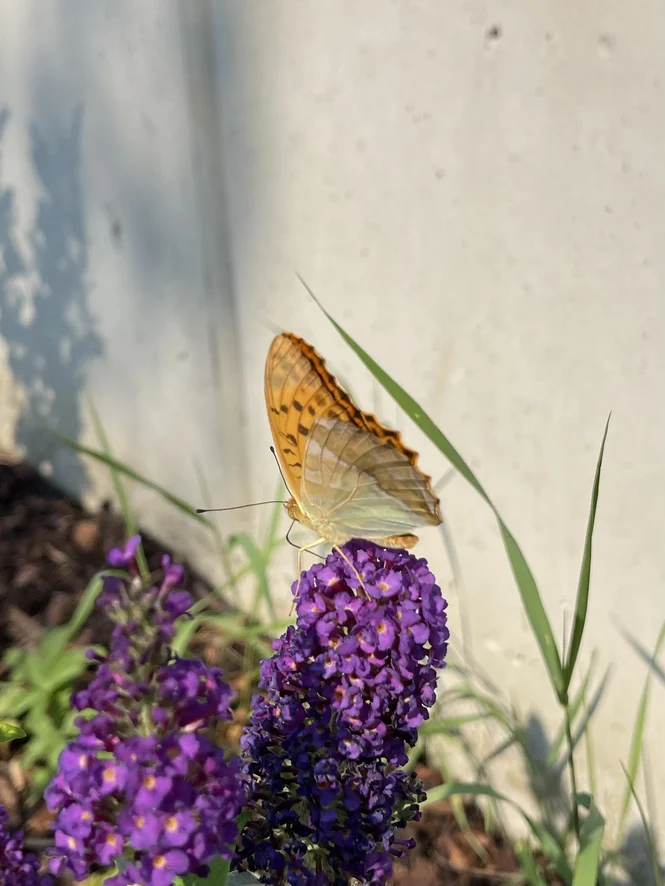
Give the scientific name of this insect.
Argynnis paphia
